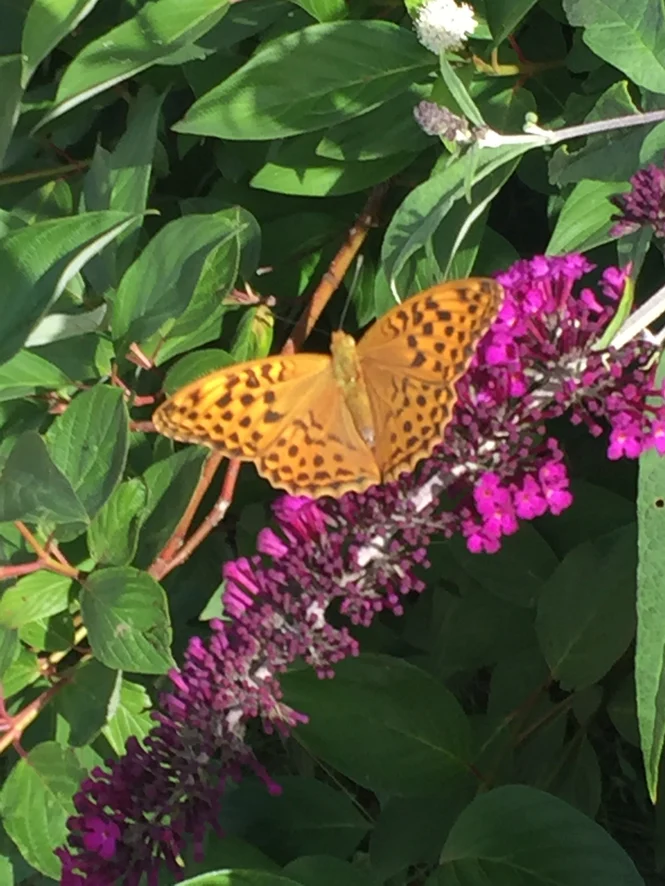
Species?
Argynnis paphia
